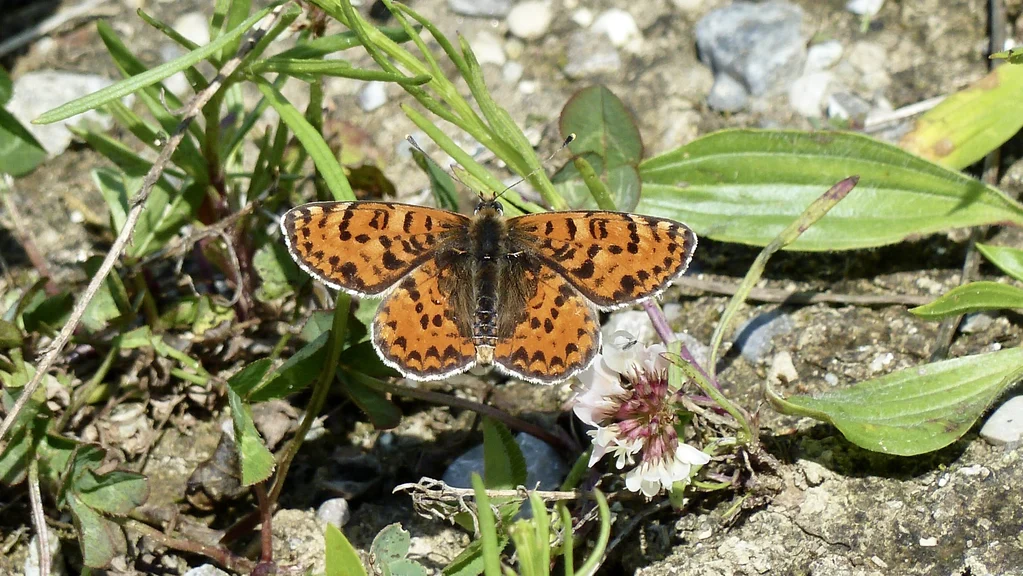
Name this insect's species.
Melitaea didyma
